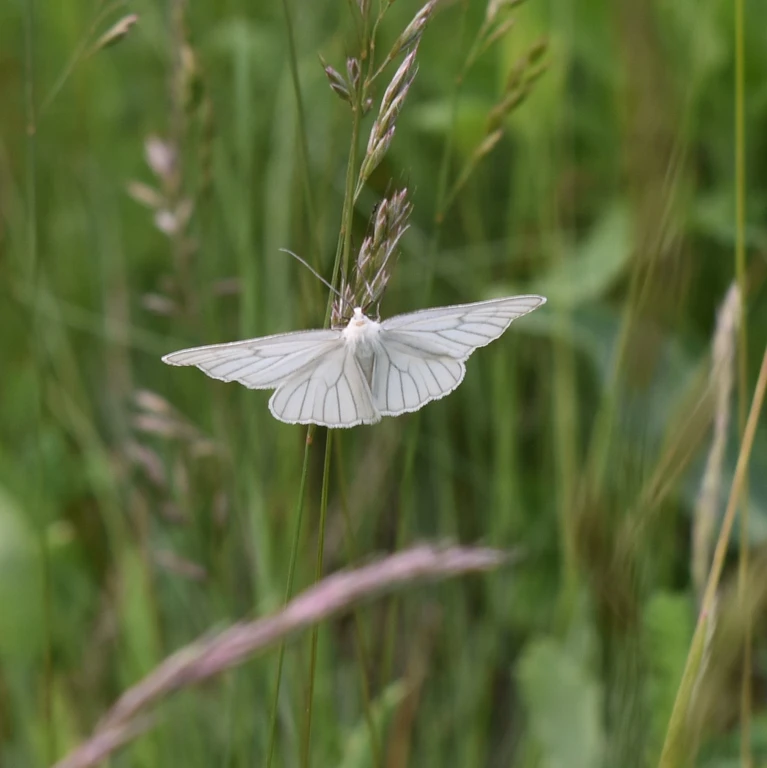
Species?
Siona lineata
